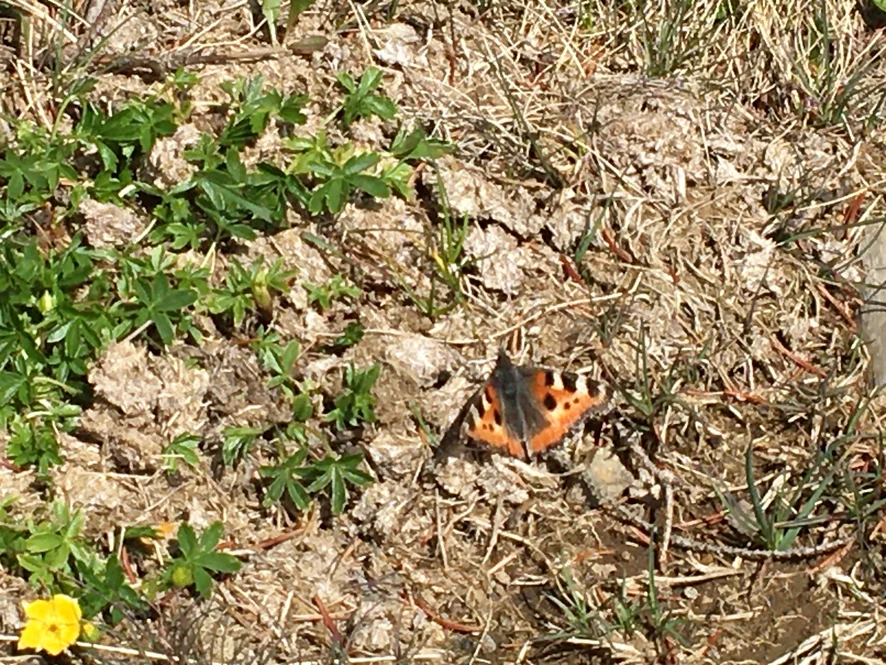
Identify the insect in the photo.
Aglais urticae
